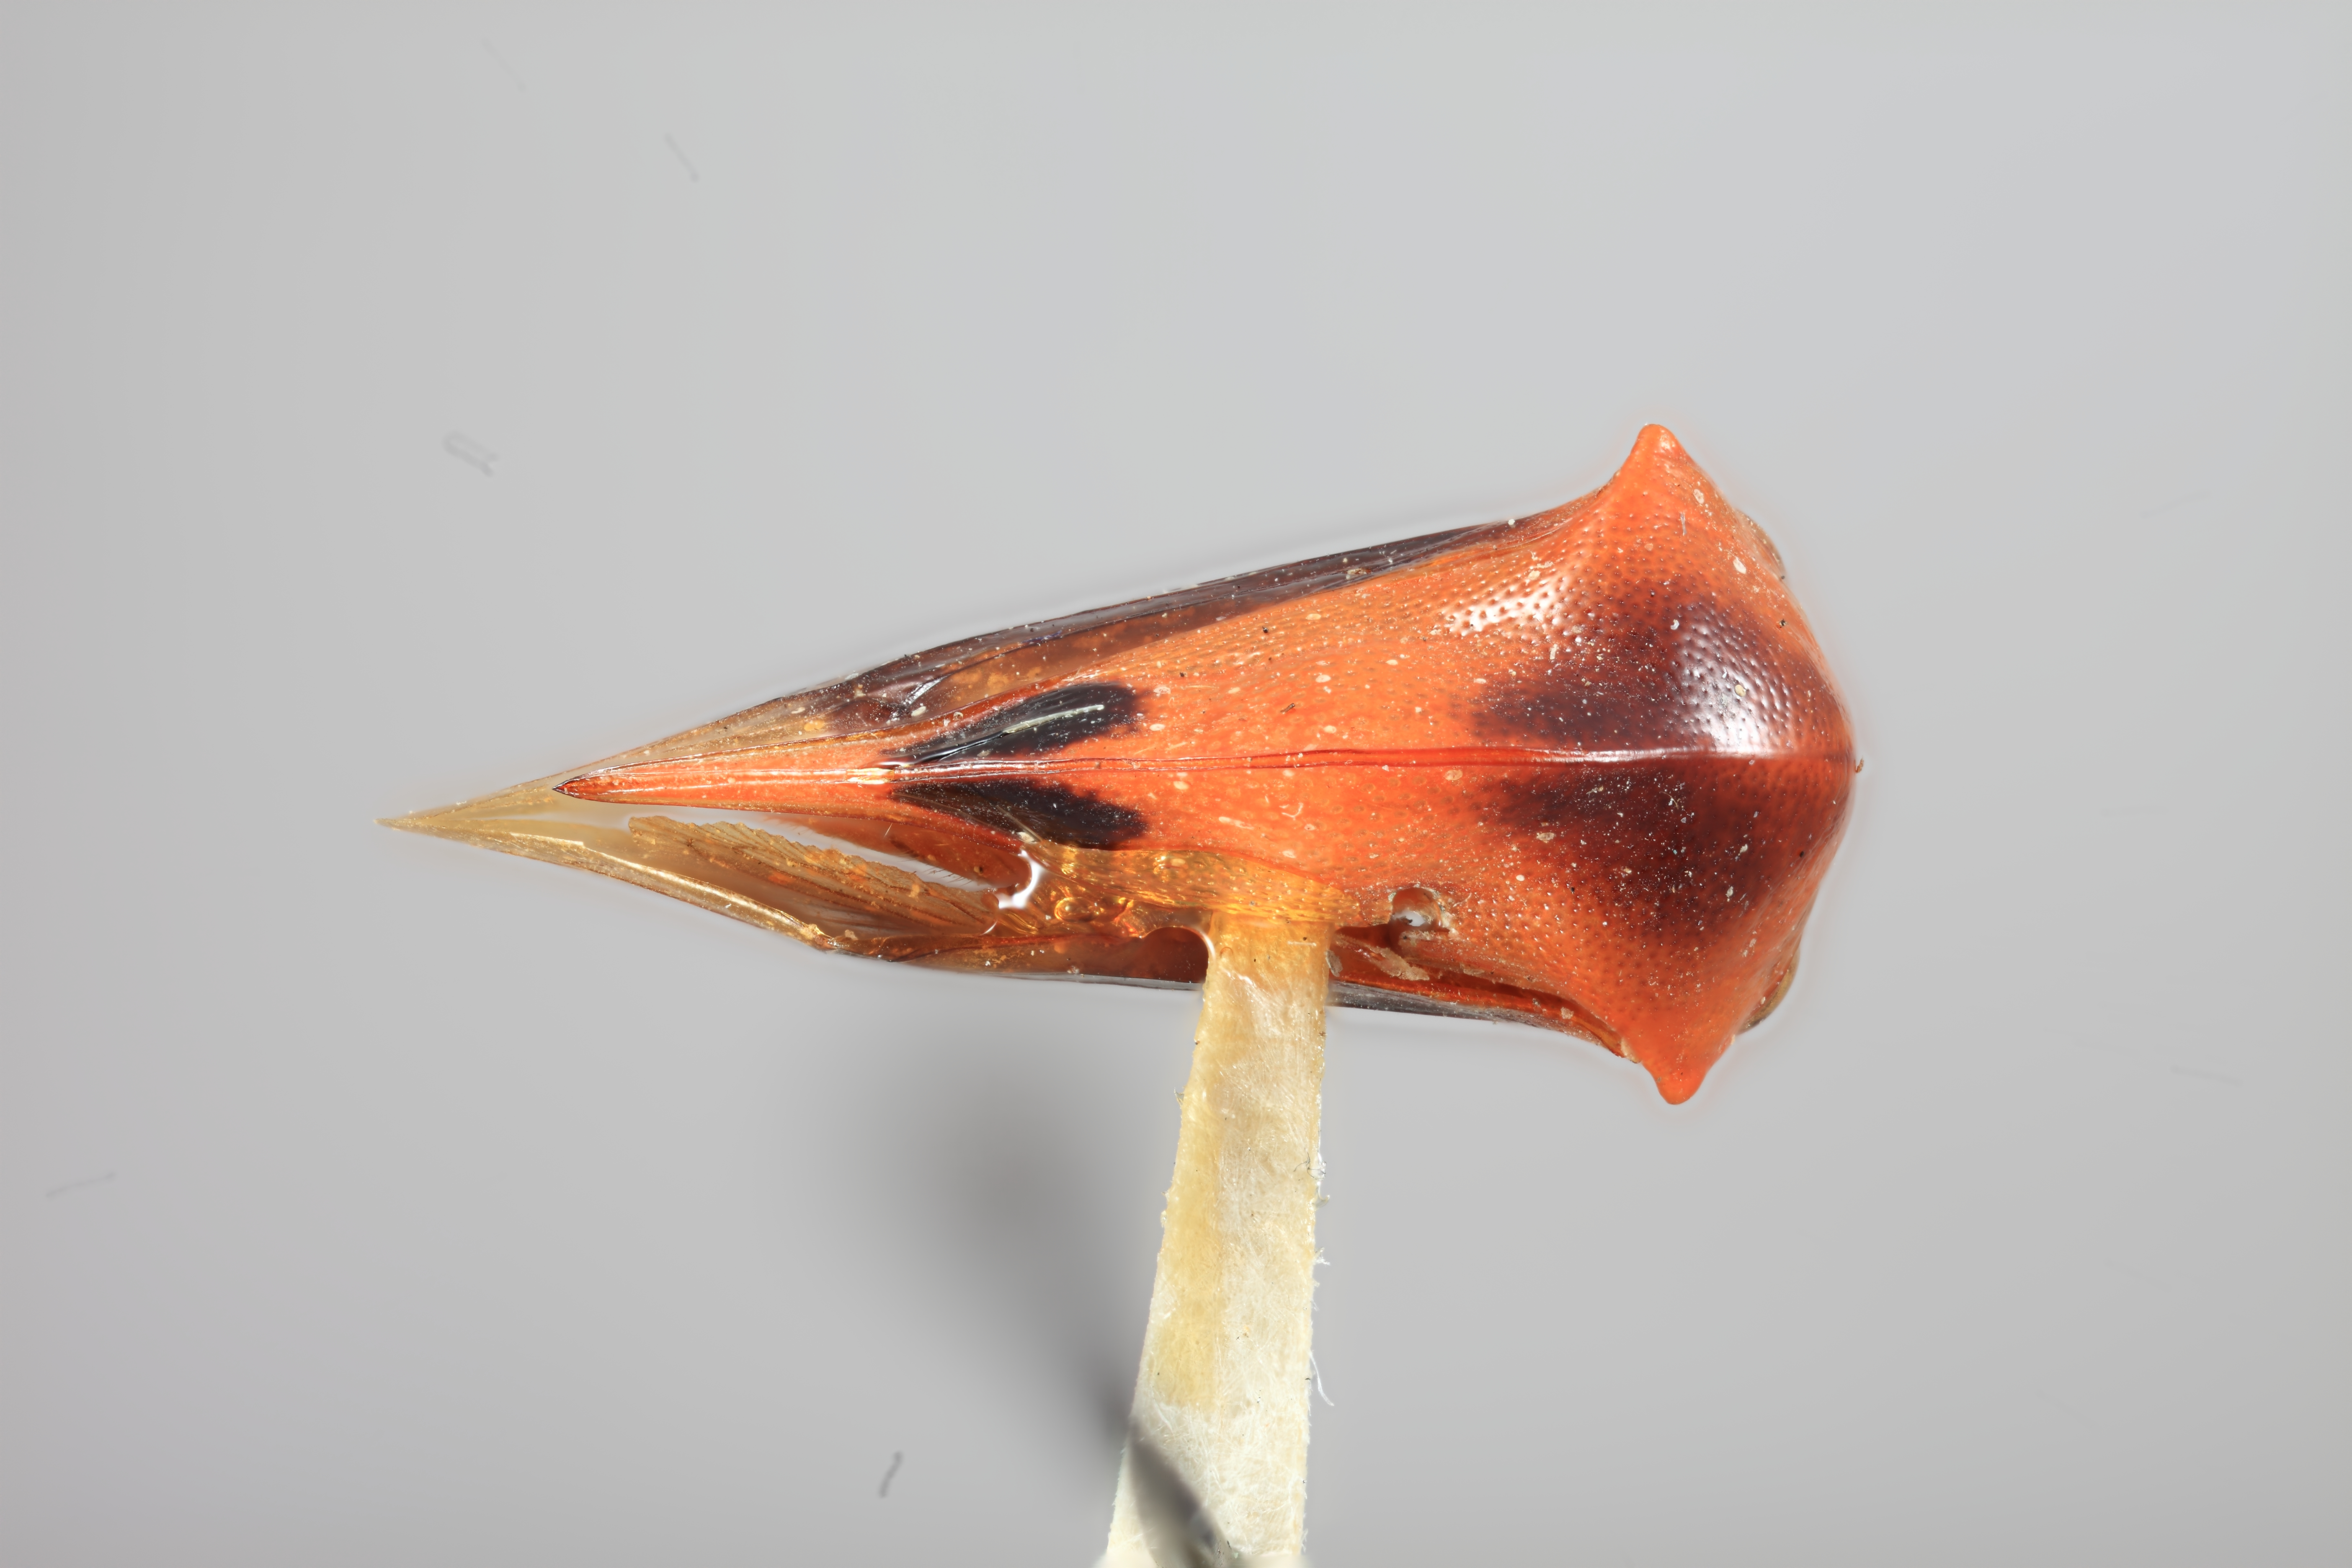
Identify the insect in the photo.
Cymbomorpha maculata
